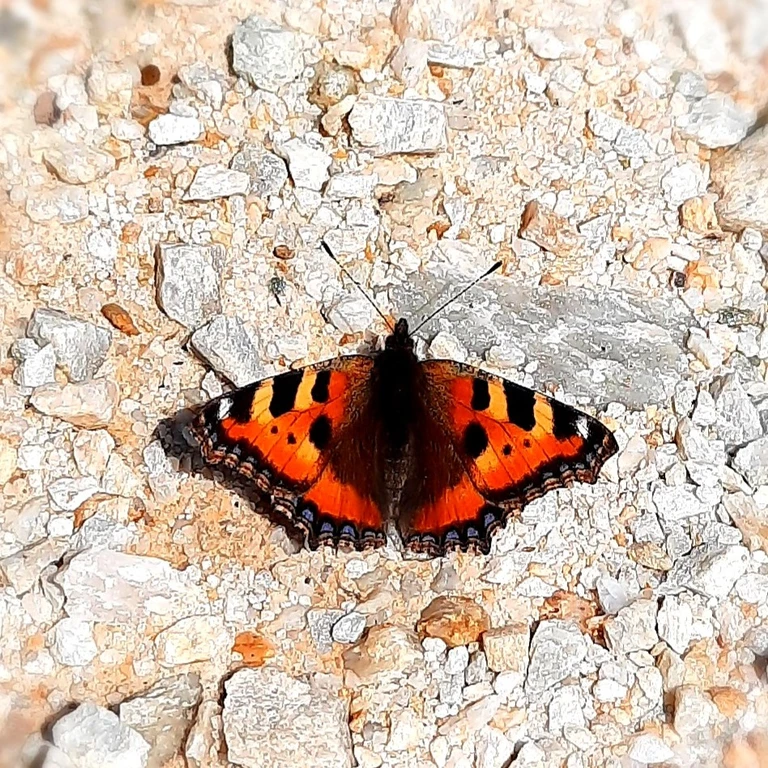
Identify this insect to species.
Aglais urticae
